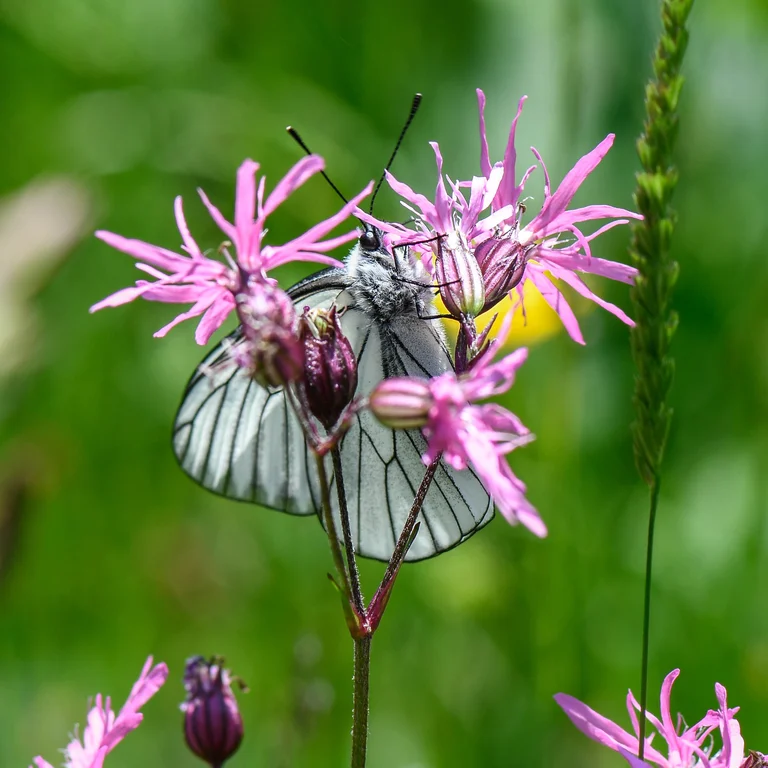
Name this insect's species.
Aporia crataegi
